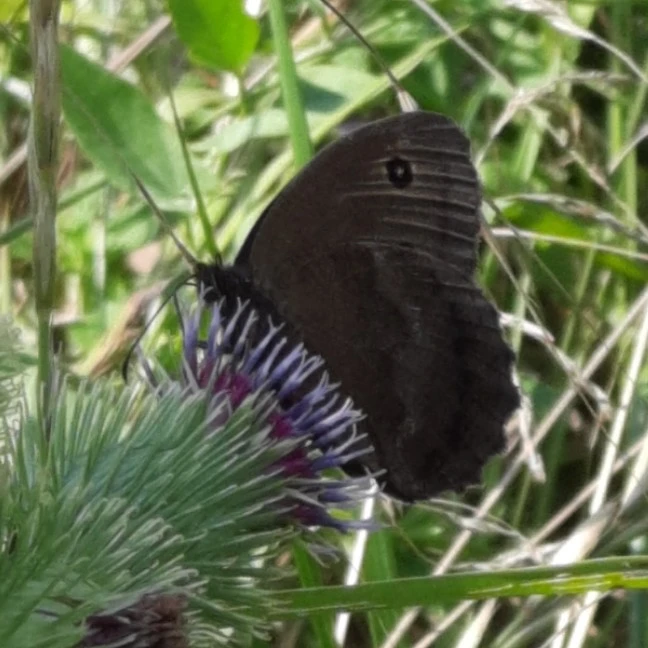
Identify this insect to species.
Minois dryas
